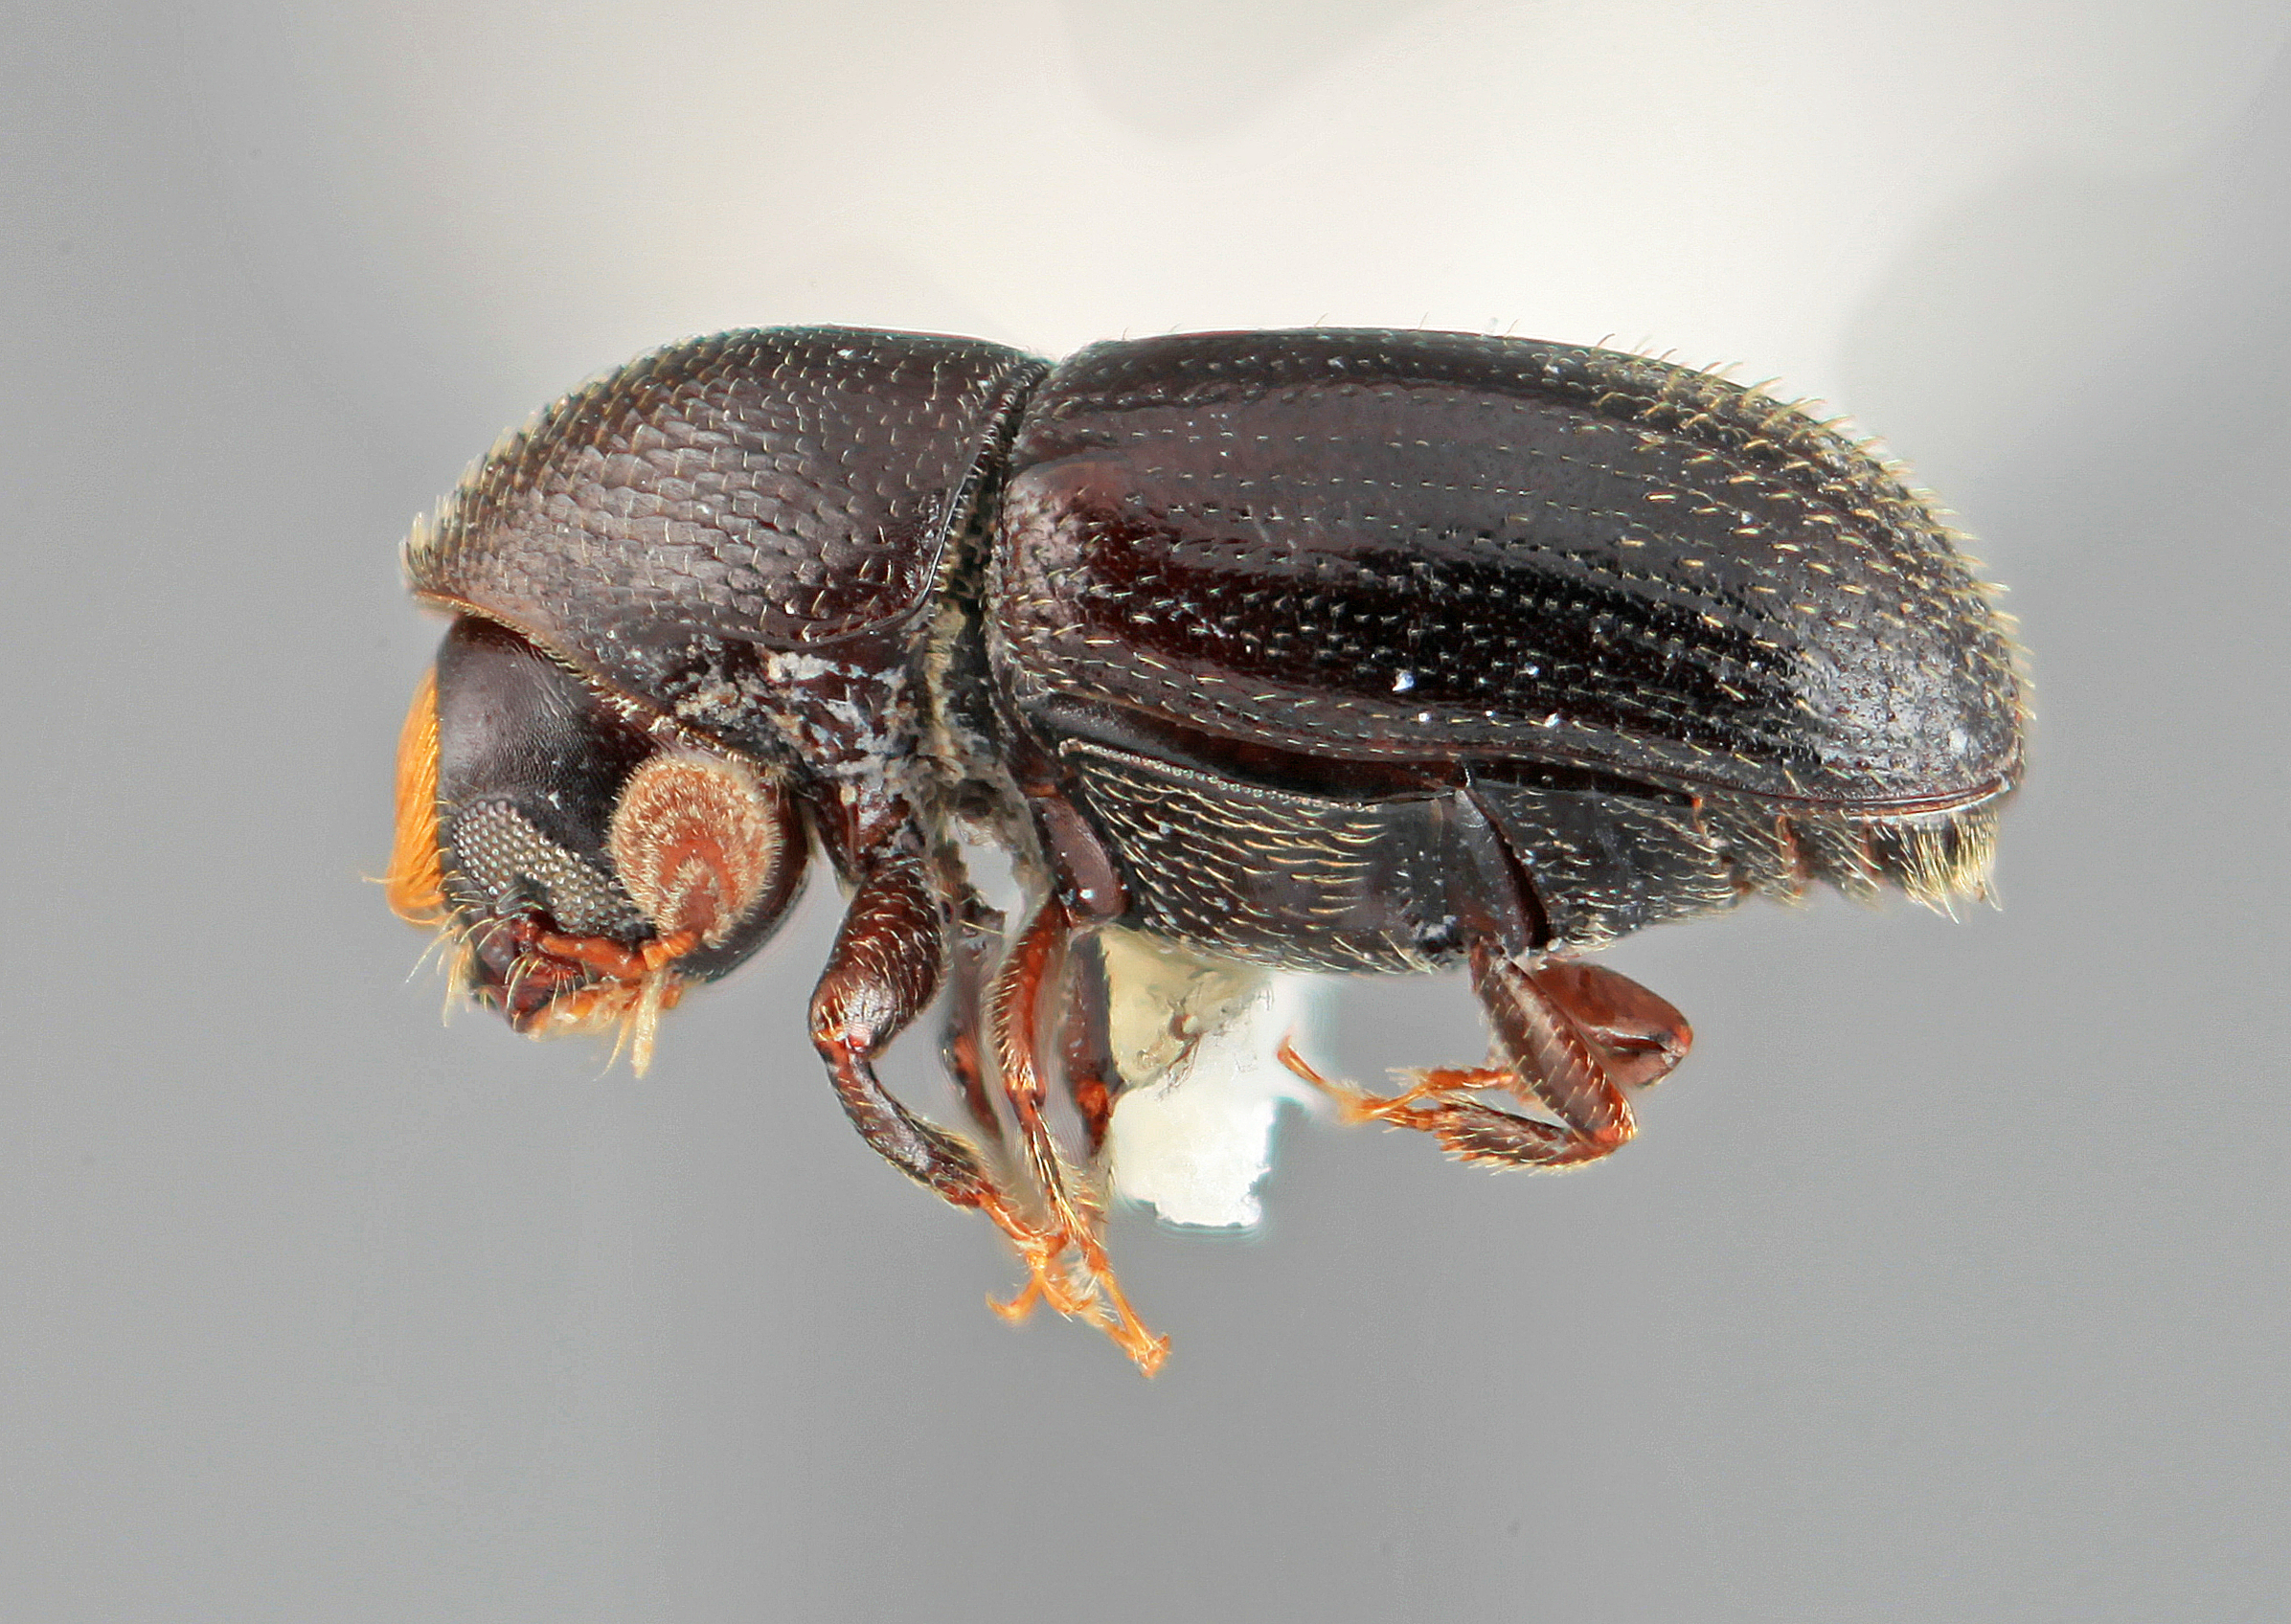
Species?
Araptus furvus
